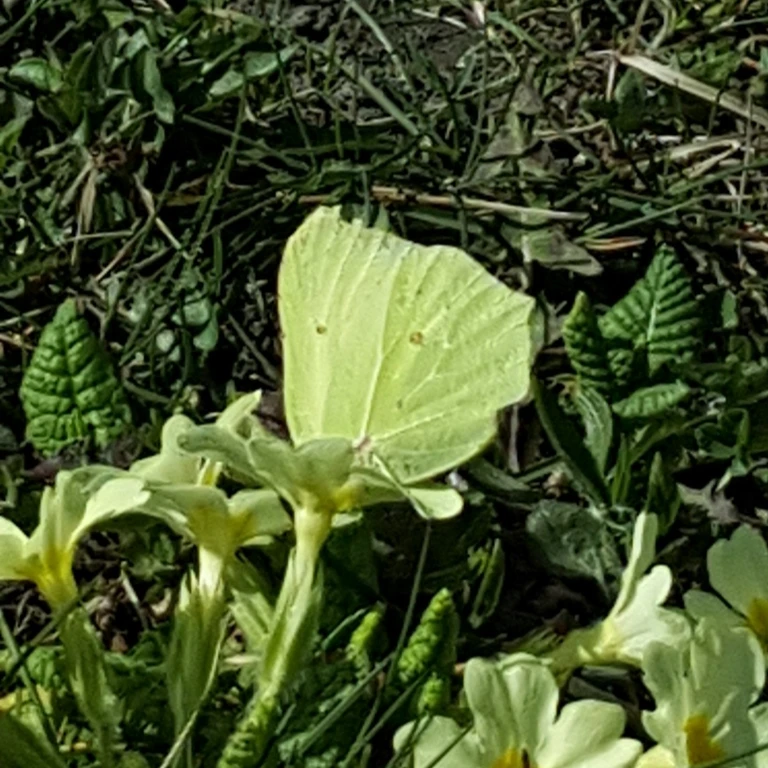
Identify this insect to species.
Gonepteryx rhamni
